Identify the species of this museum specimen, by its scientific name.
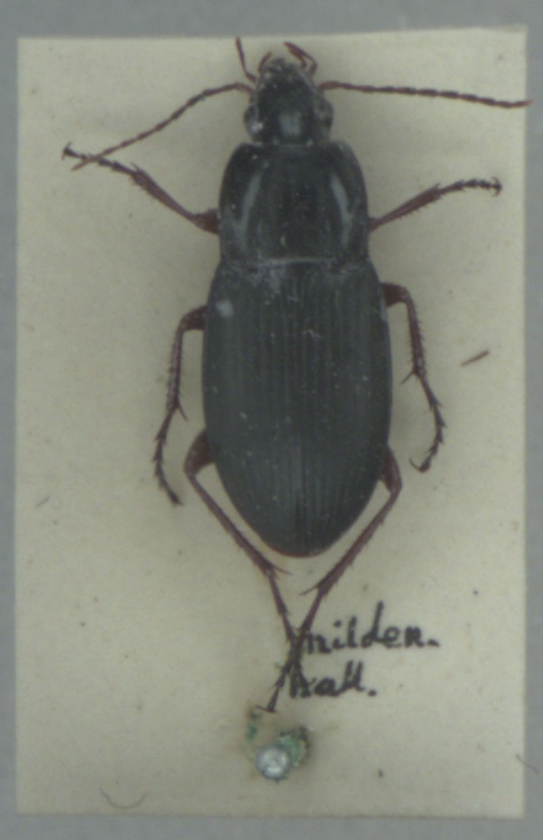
Calathus fuscipes
